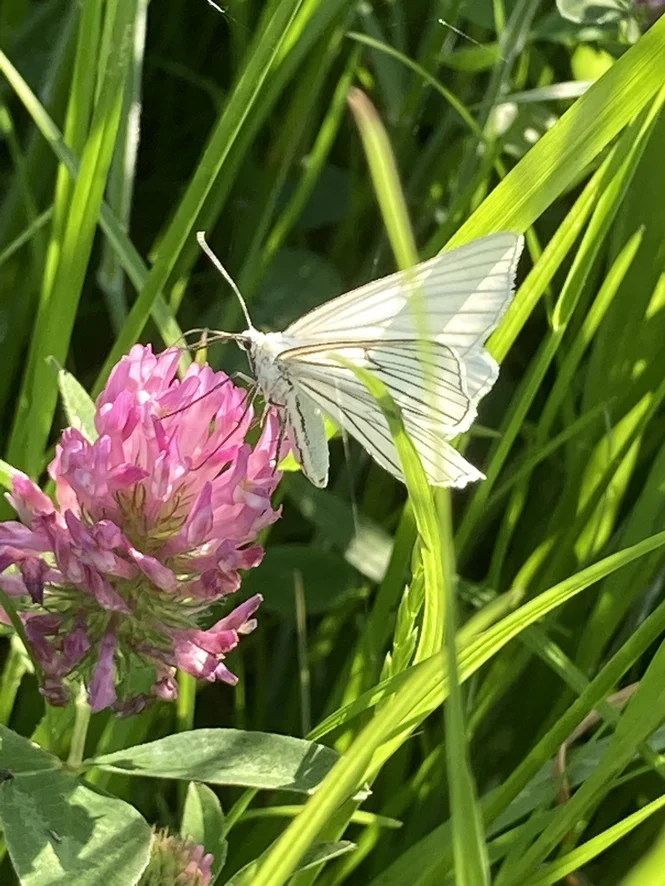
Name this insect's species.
Siona lineata
